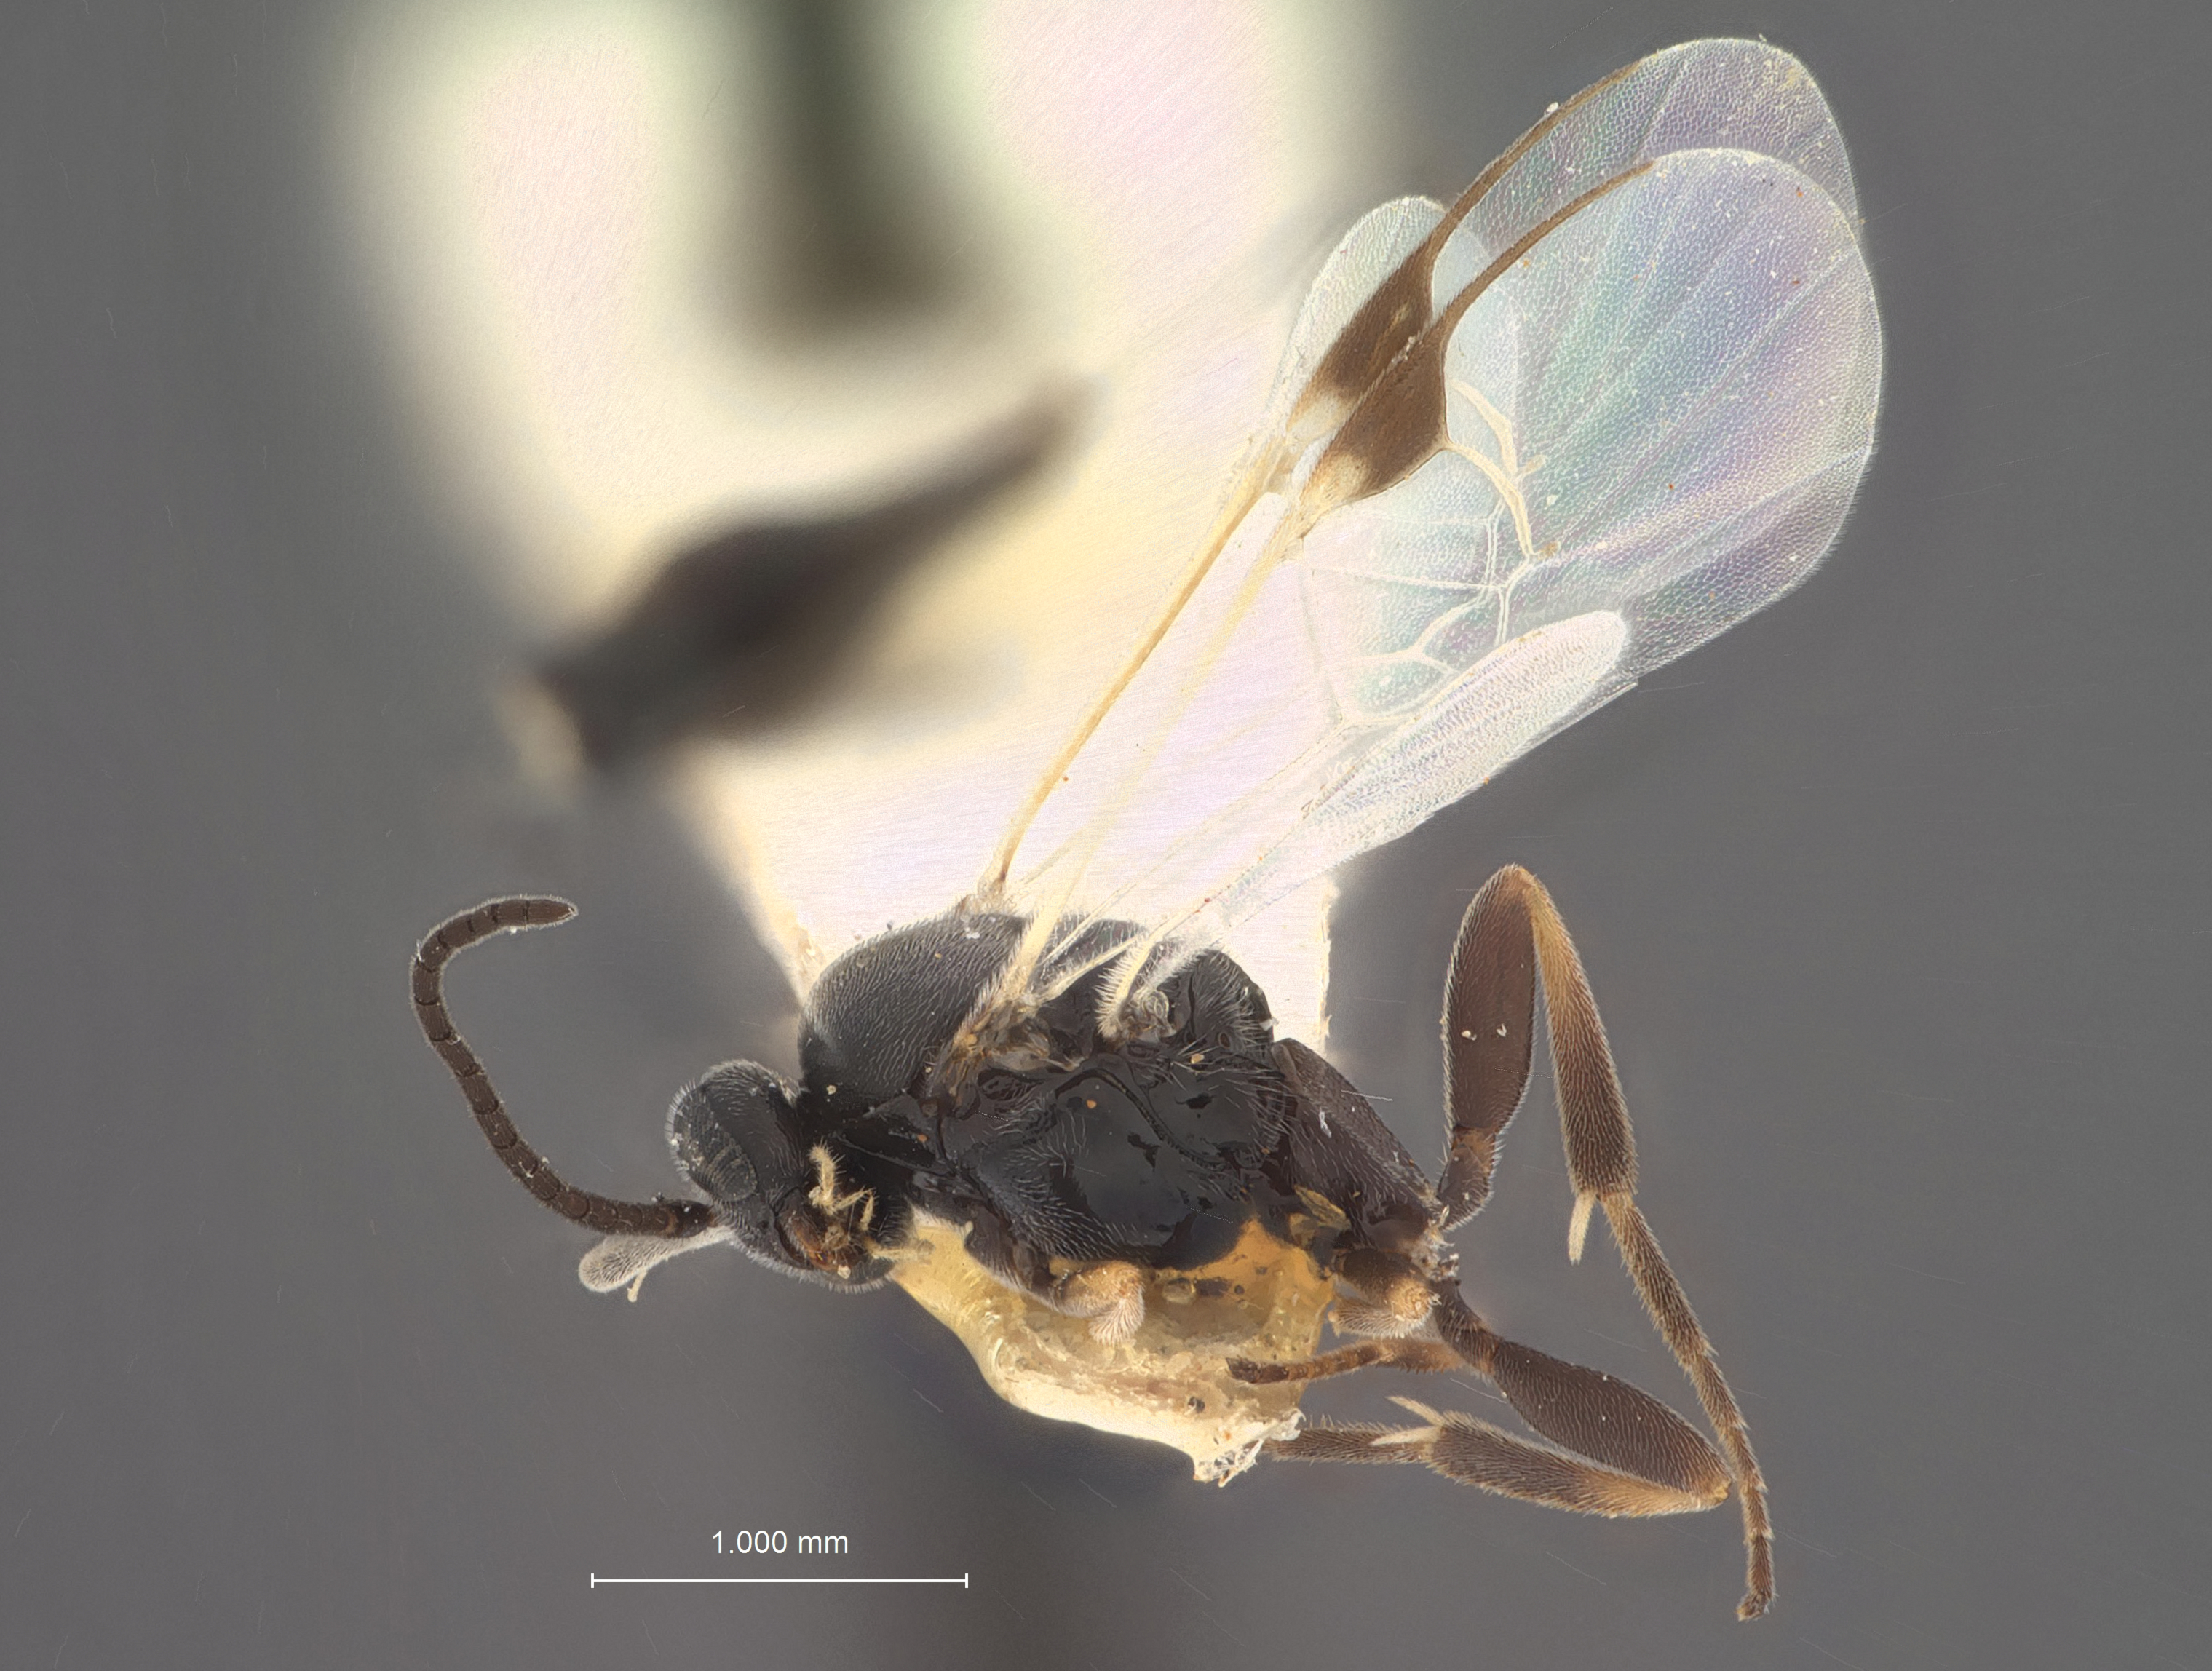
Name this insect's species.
Apanteles homeosomae
